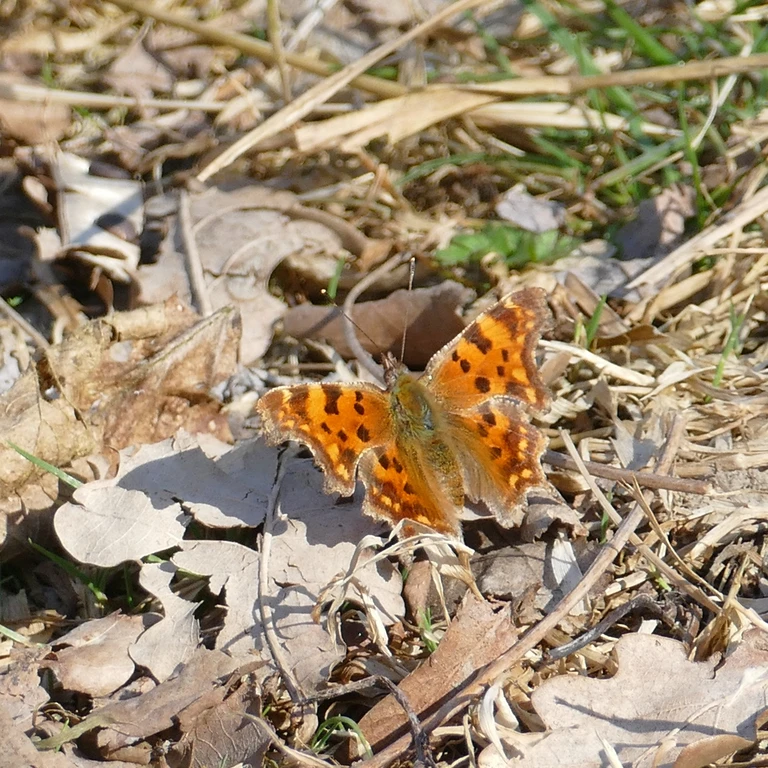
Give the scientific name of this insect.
Polygonia c-album
